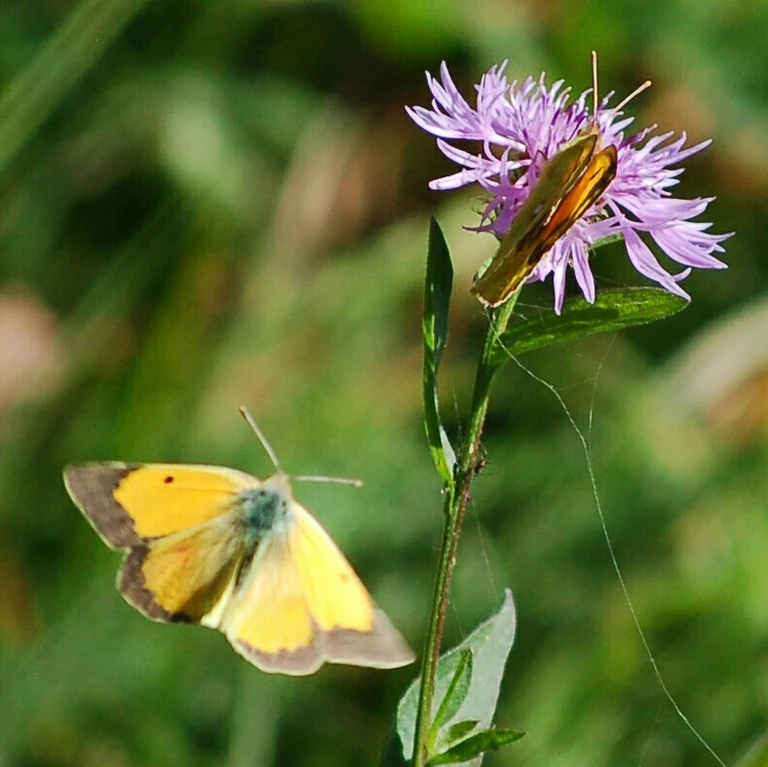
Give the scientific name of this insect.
Colias croceus
